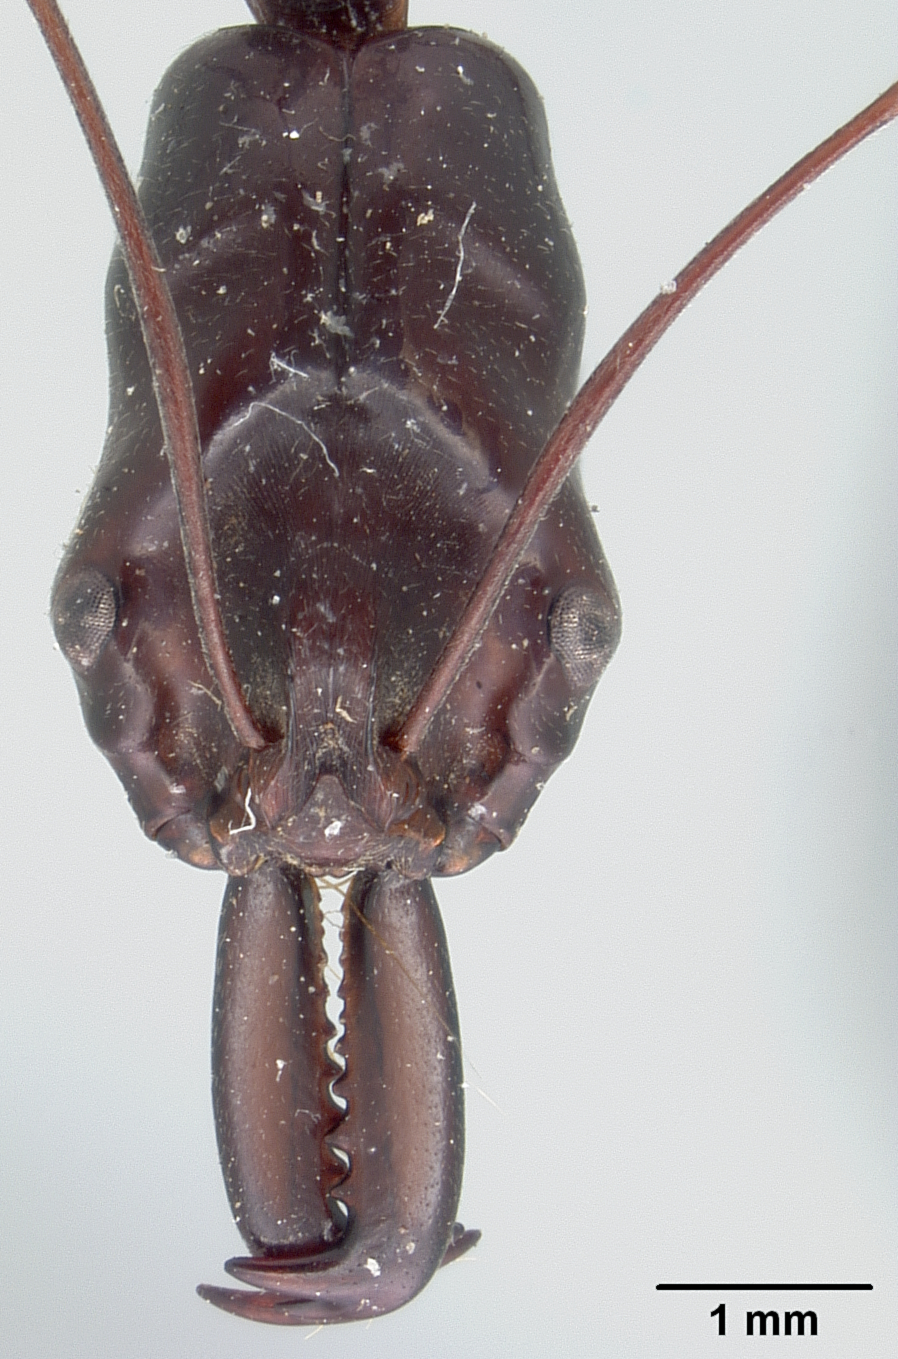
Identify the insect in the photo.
Odontomachus imperator
